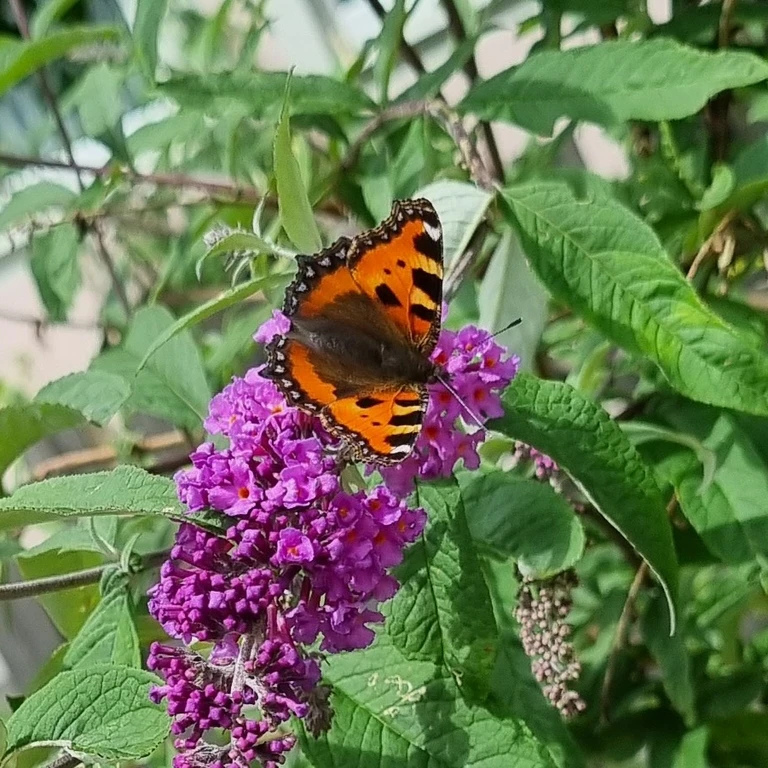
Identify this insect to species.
Aglais urticae
